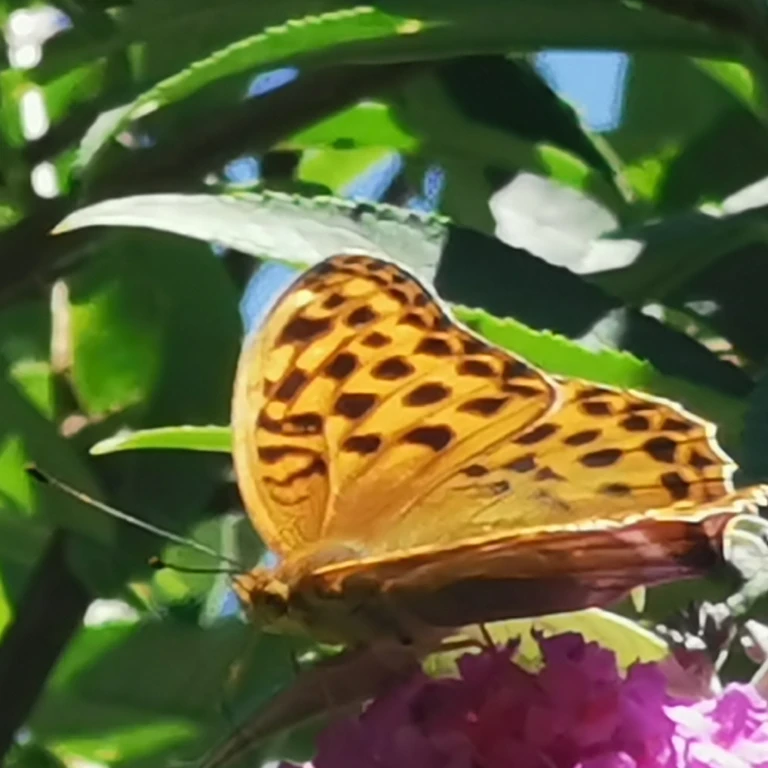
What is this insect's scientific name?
Argynnis paphia
